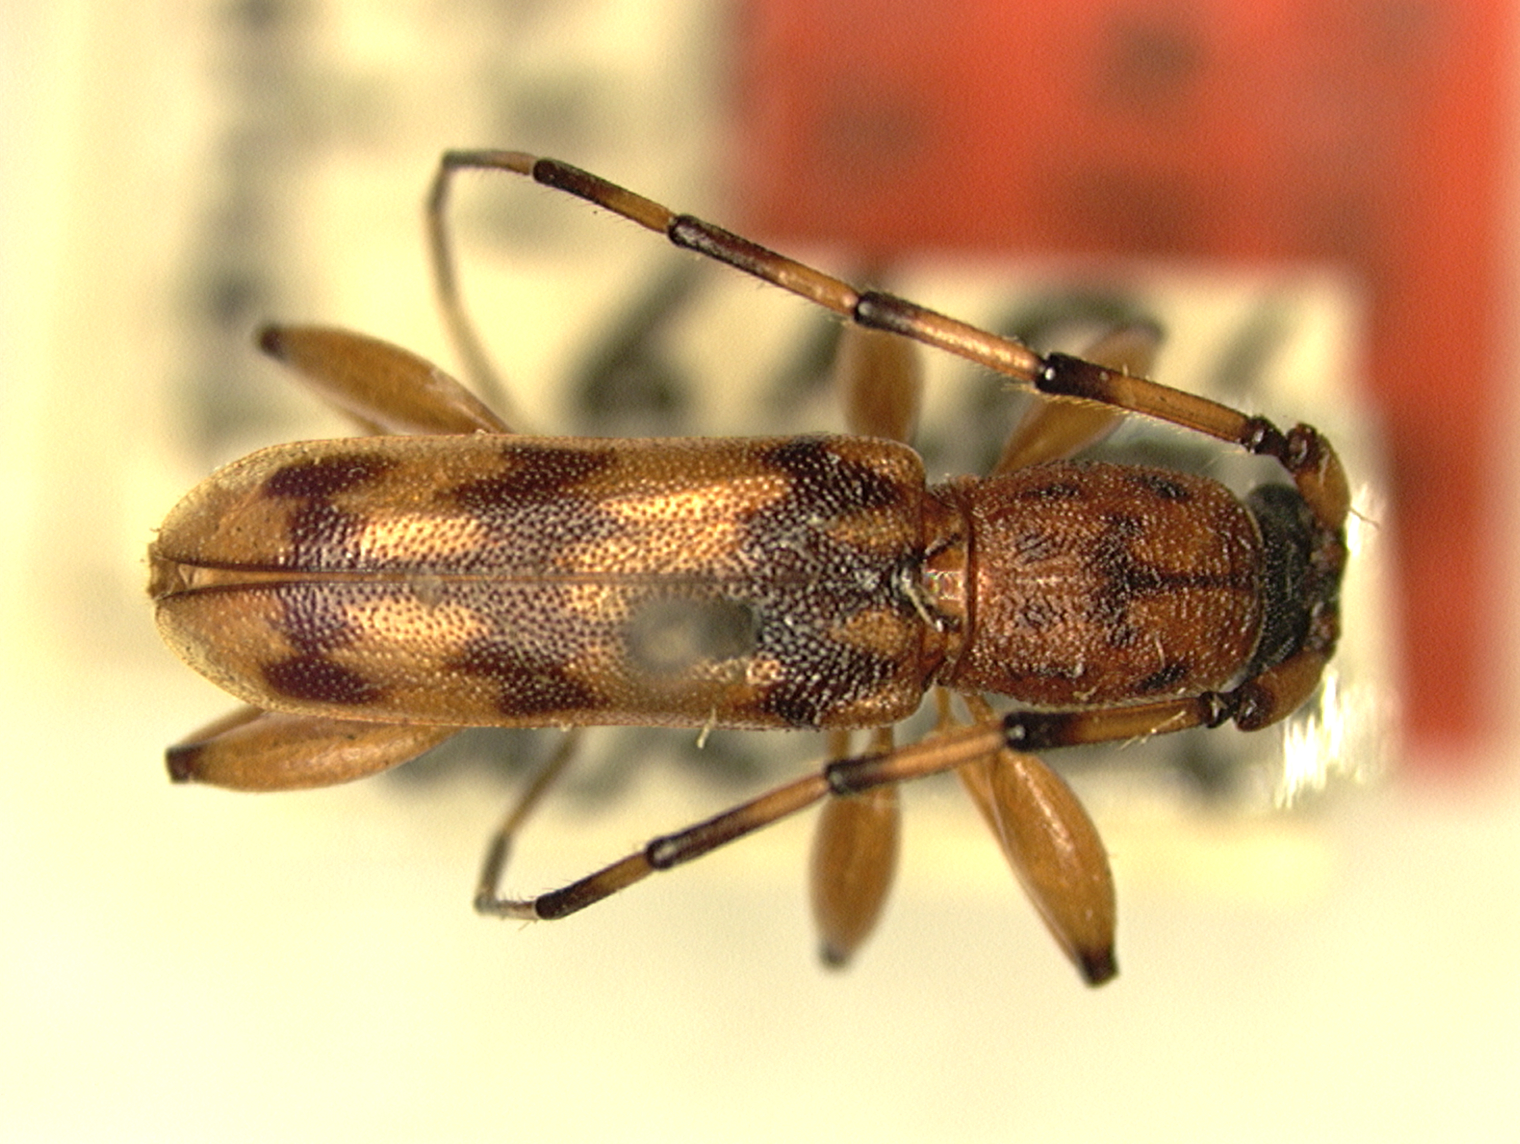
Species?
Pentomacrus punctatus (also Curius punctatus)
